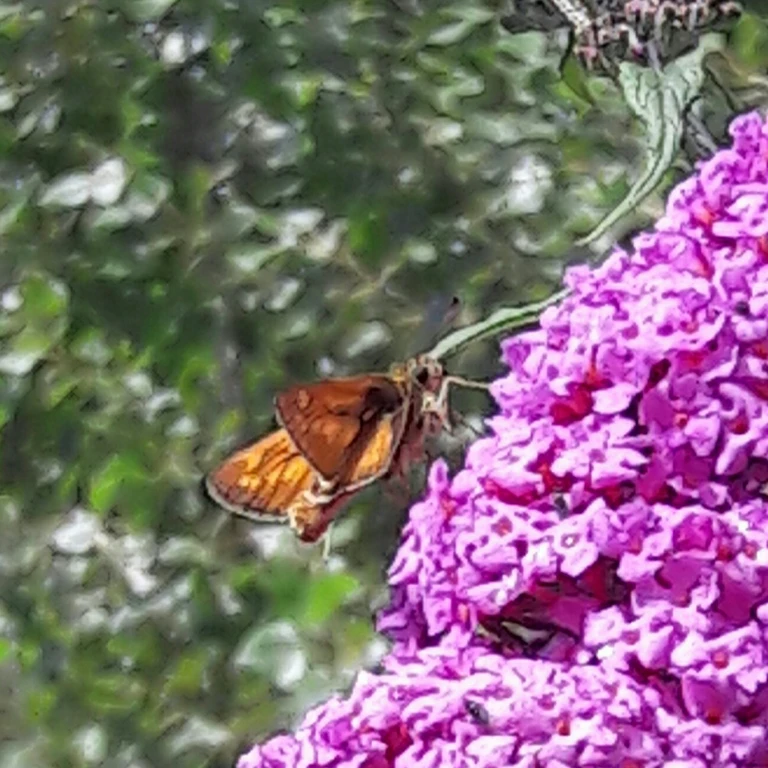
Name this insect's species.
Ochlodes sylvanus (also Ochlodes venata)
